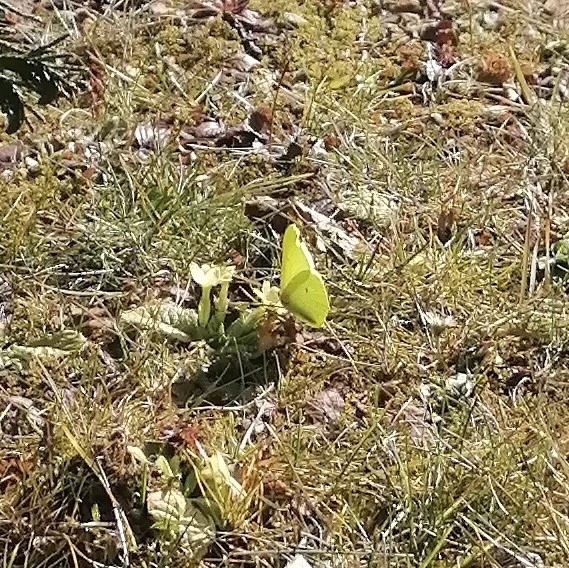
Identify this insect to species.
Gonepteryx rhamni
